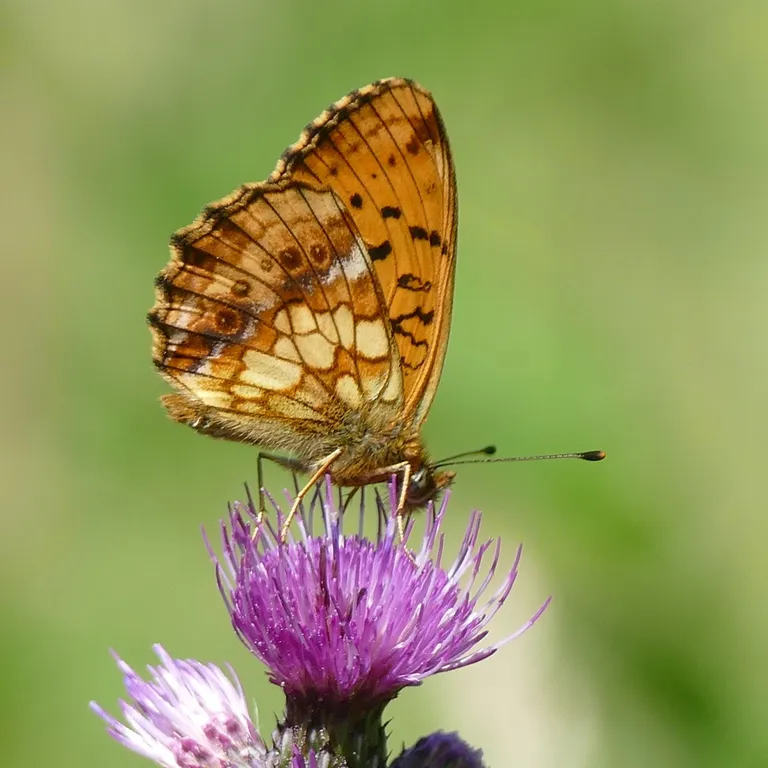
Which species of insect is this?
Brenthis ino
